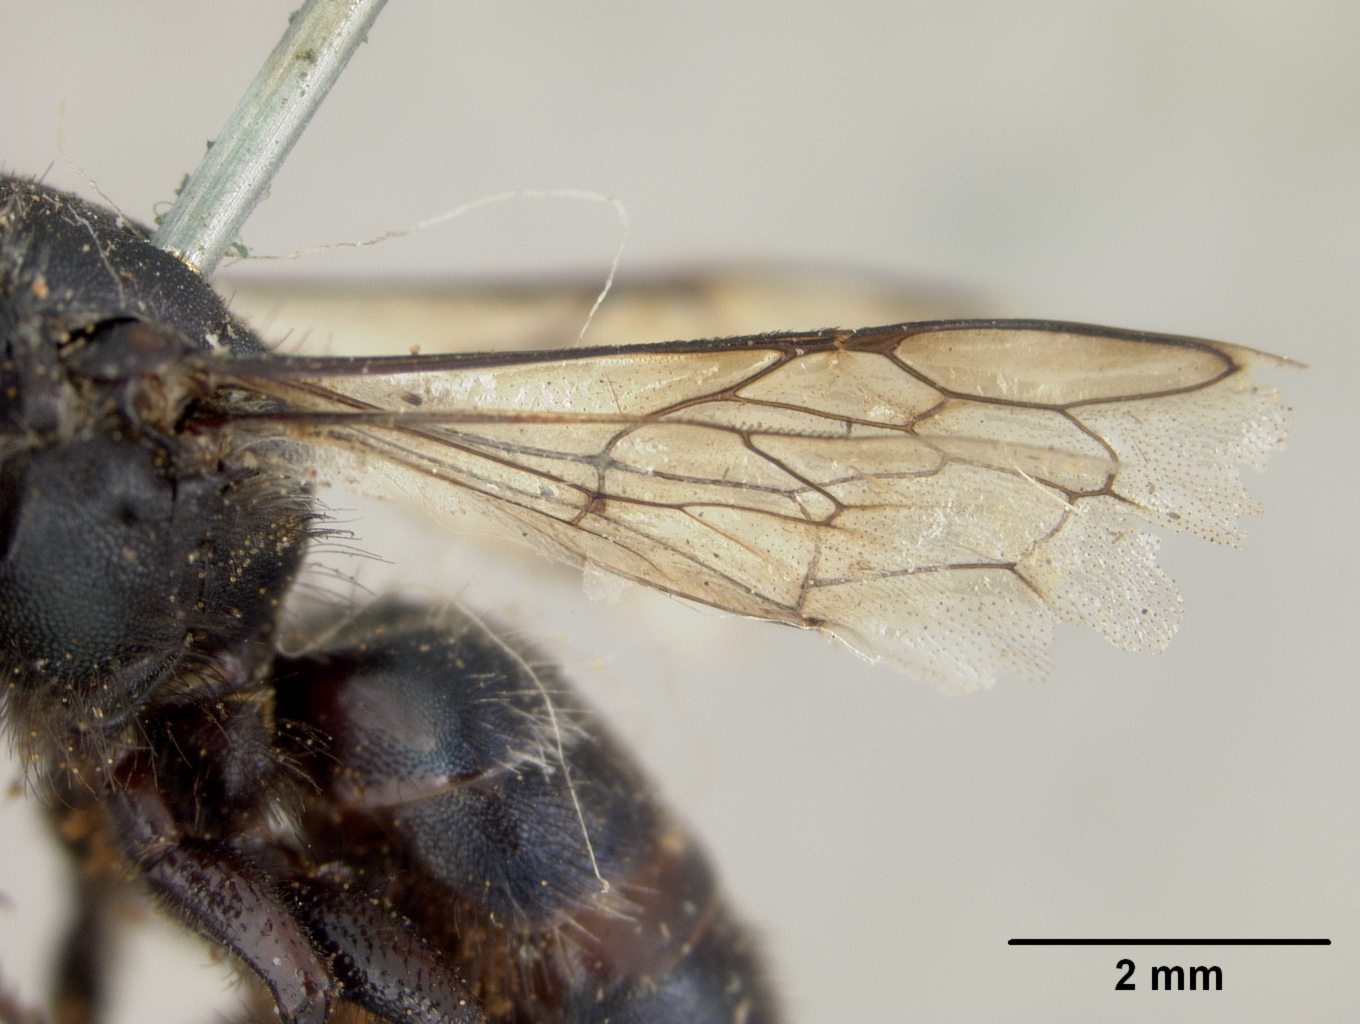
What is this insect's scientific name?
Osmia armaticeps
